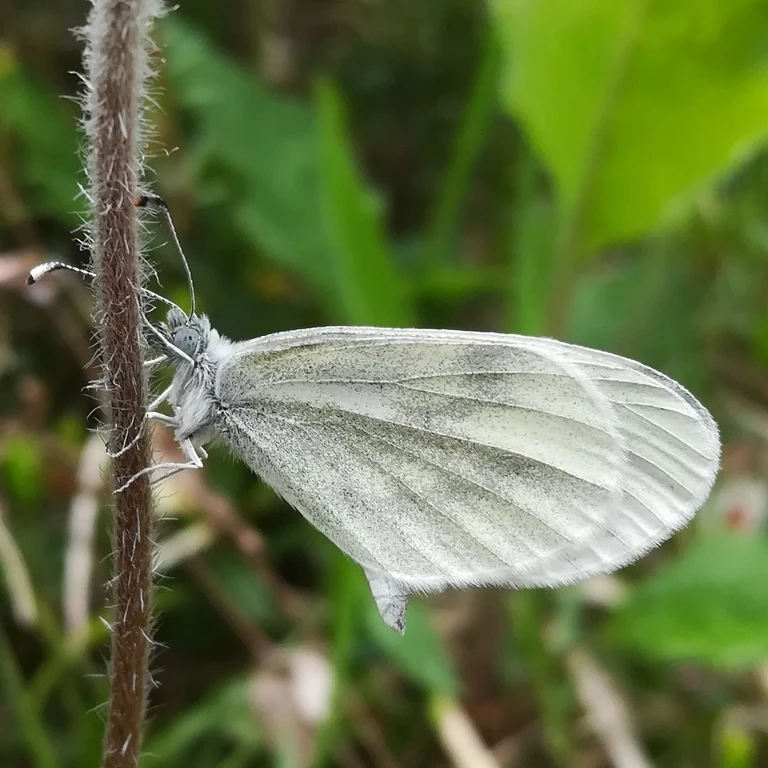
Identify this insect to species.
Leptidea sinapis/juvernica
